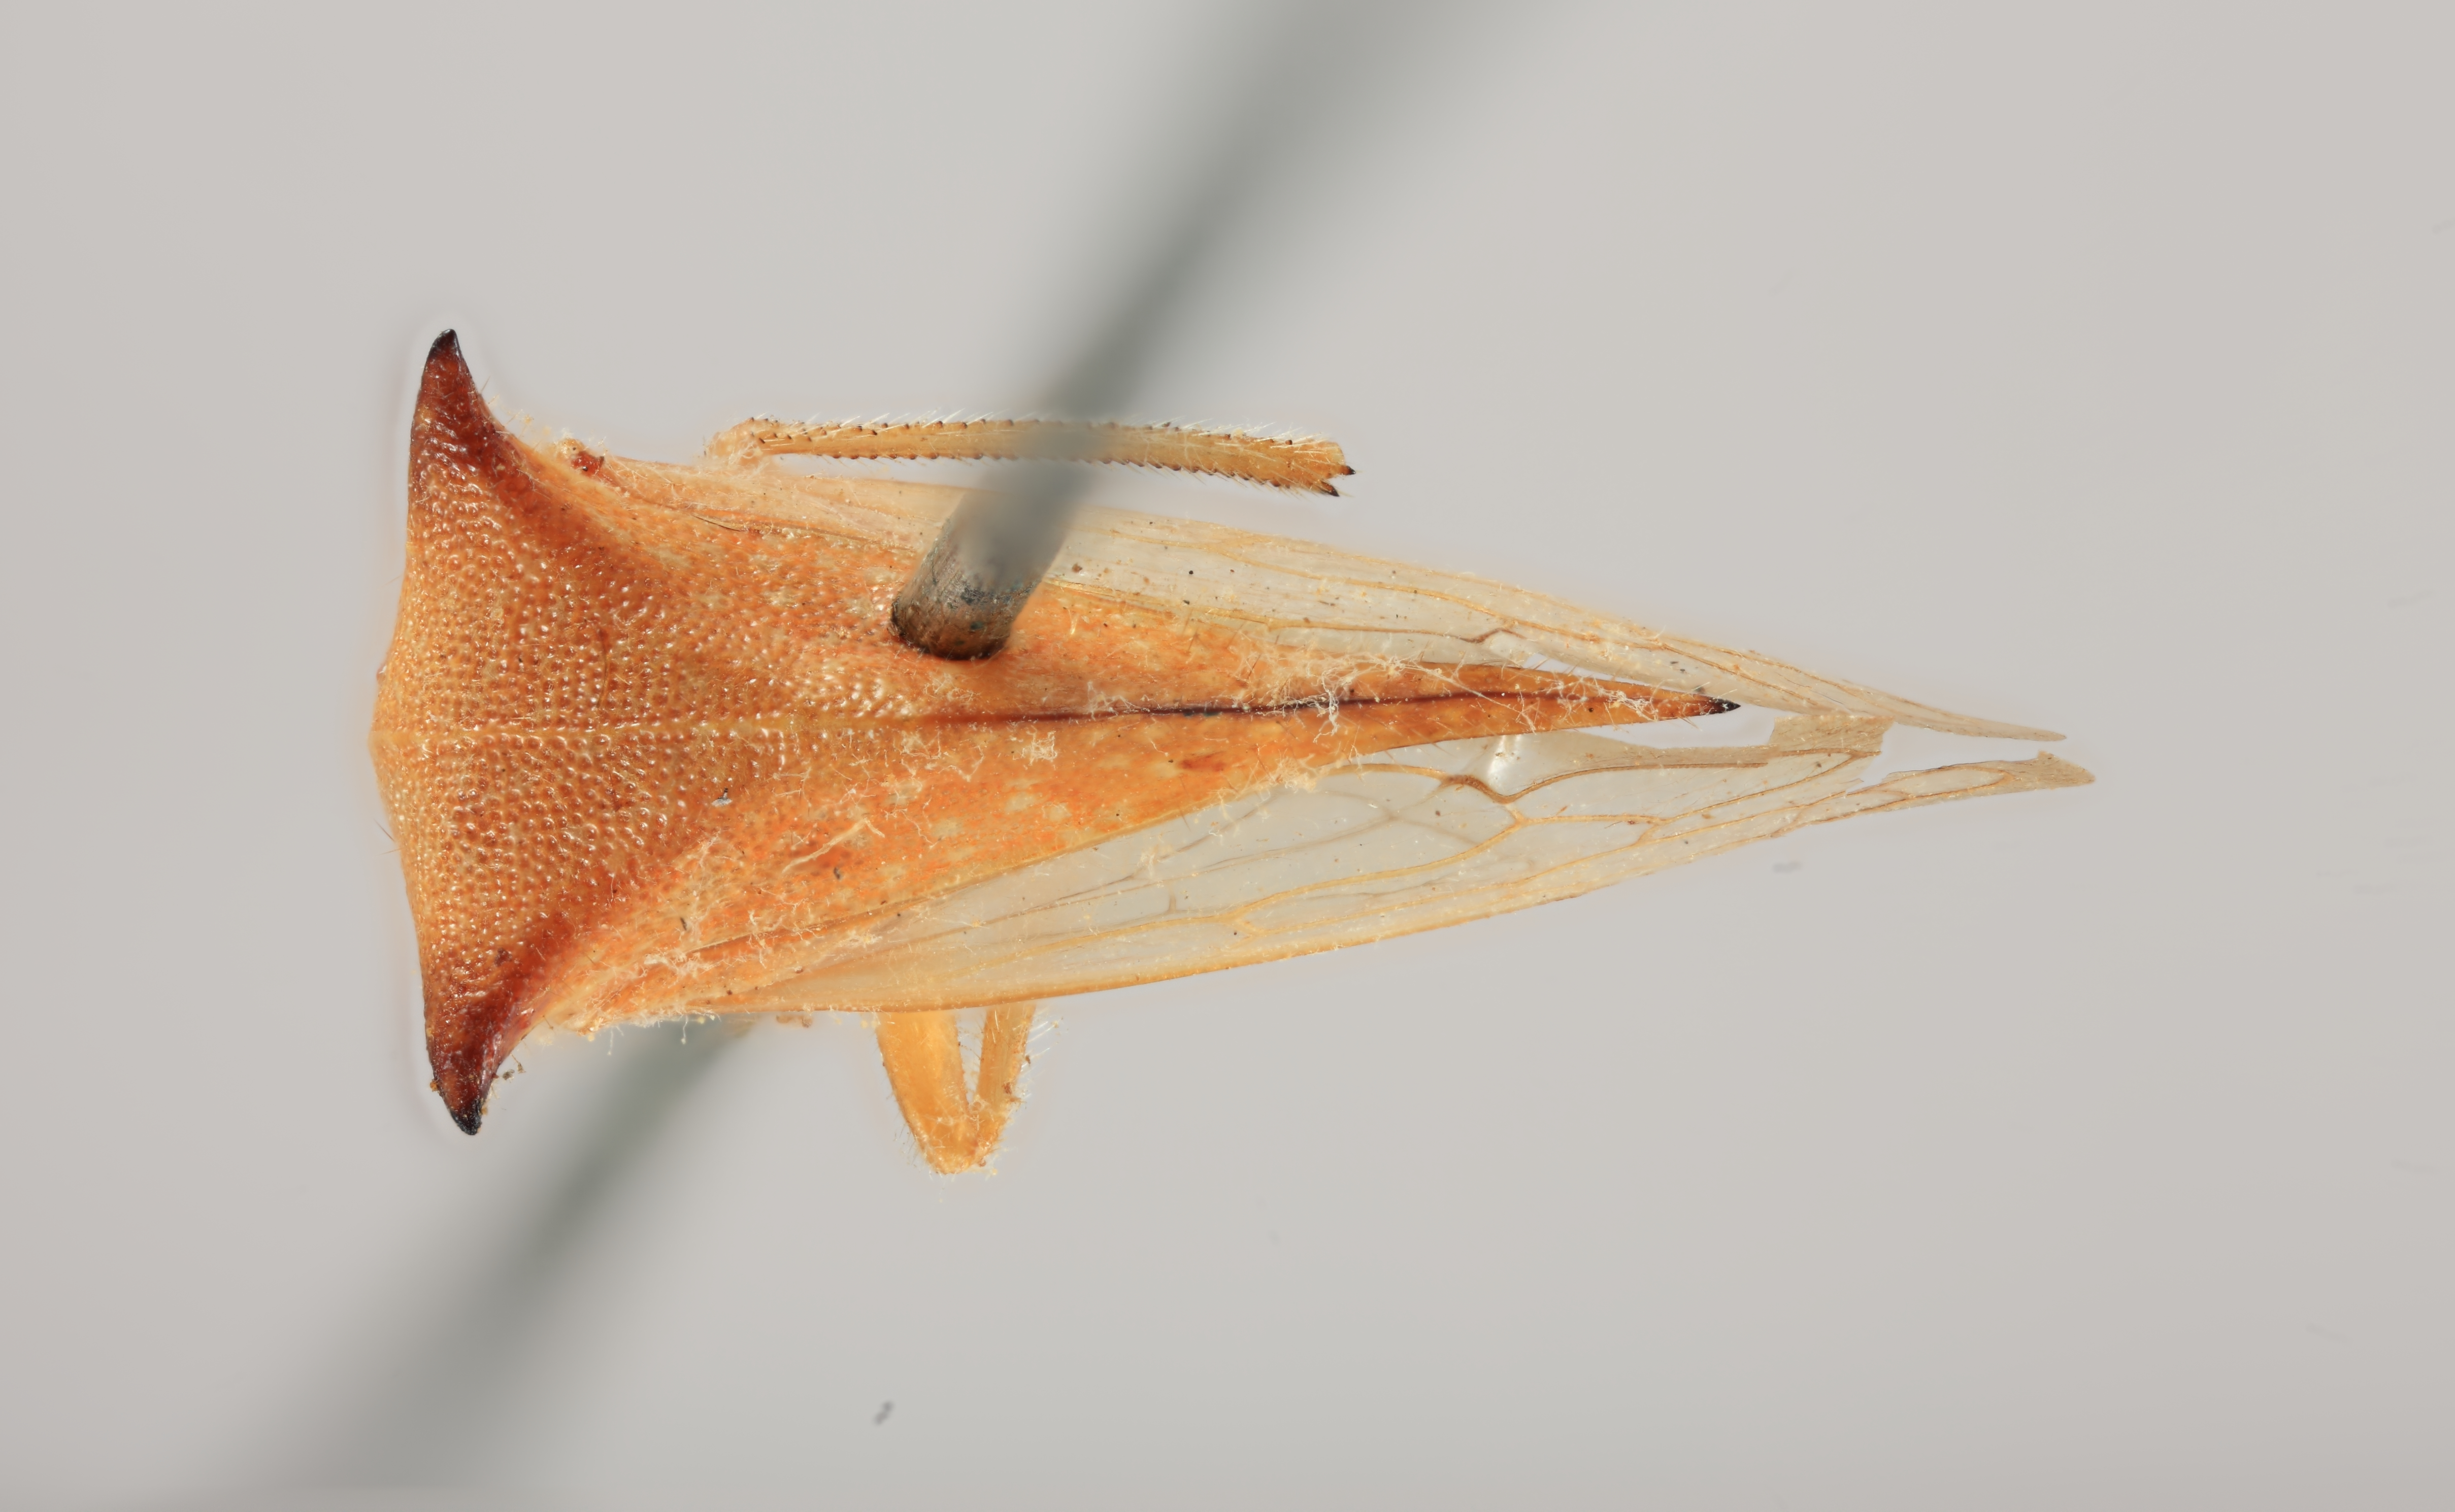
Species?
Membracis taurina
